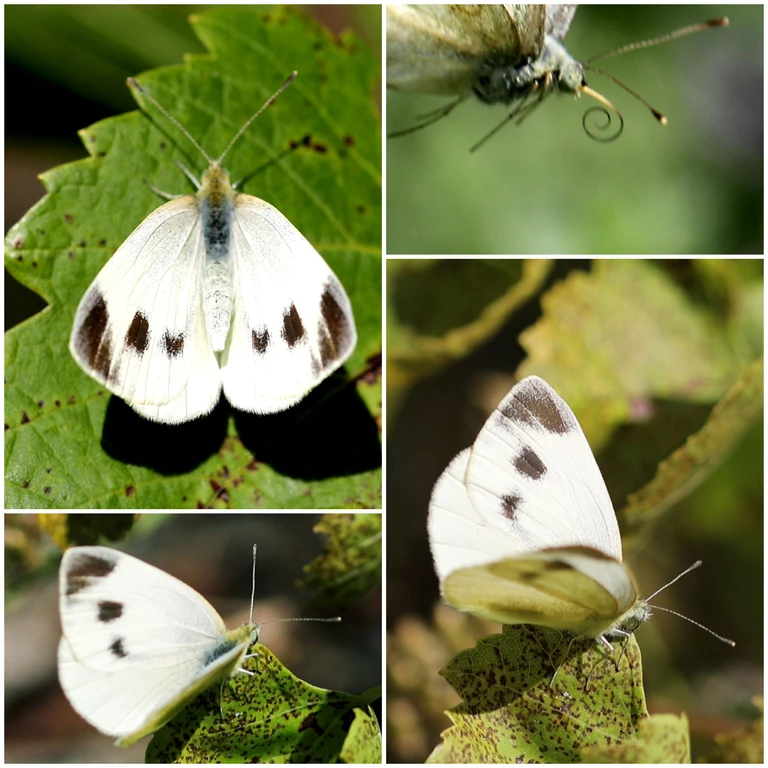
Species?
Pieris mannii
